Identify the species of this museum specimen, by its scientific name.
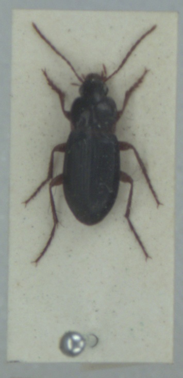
Calathus erratus
